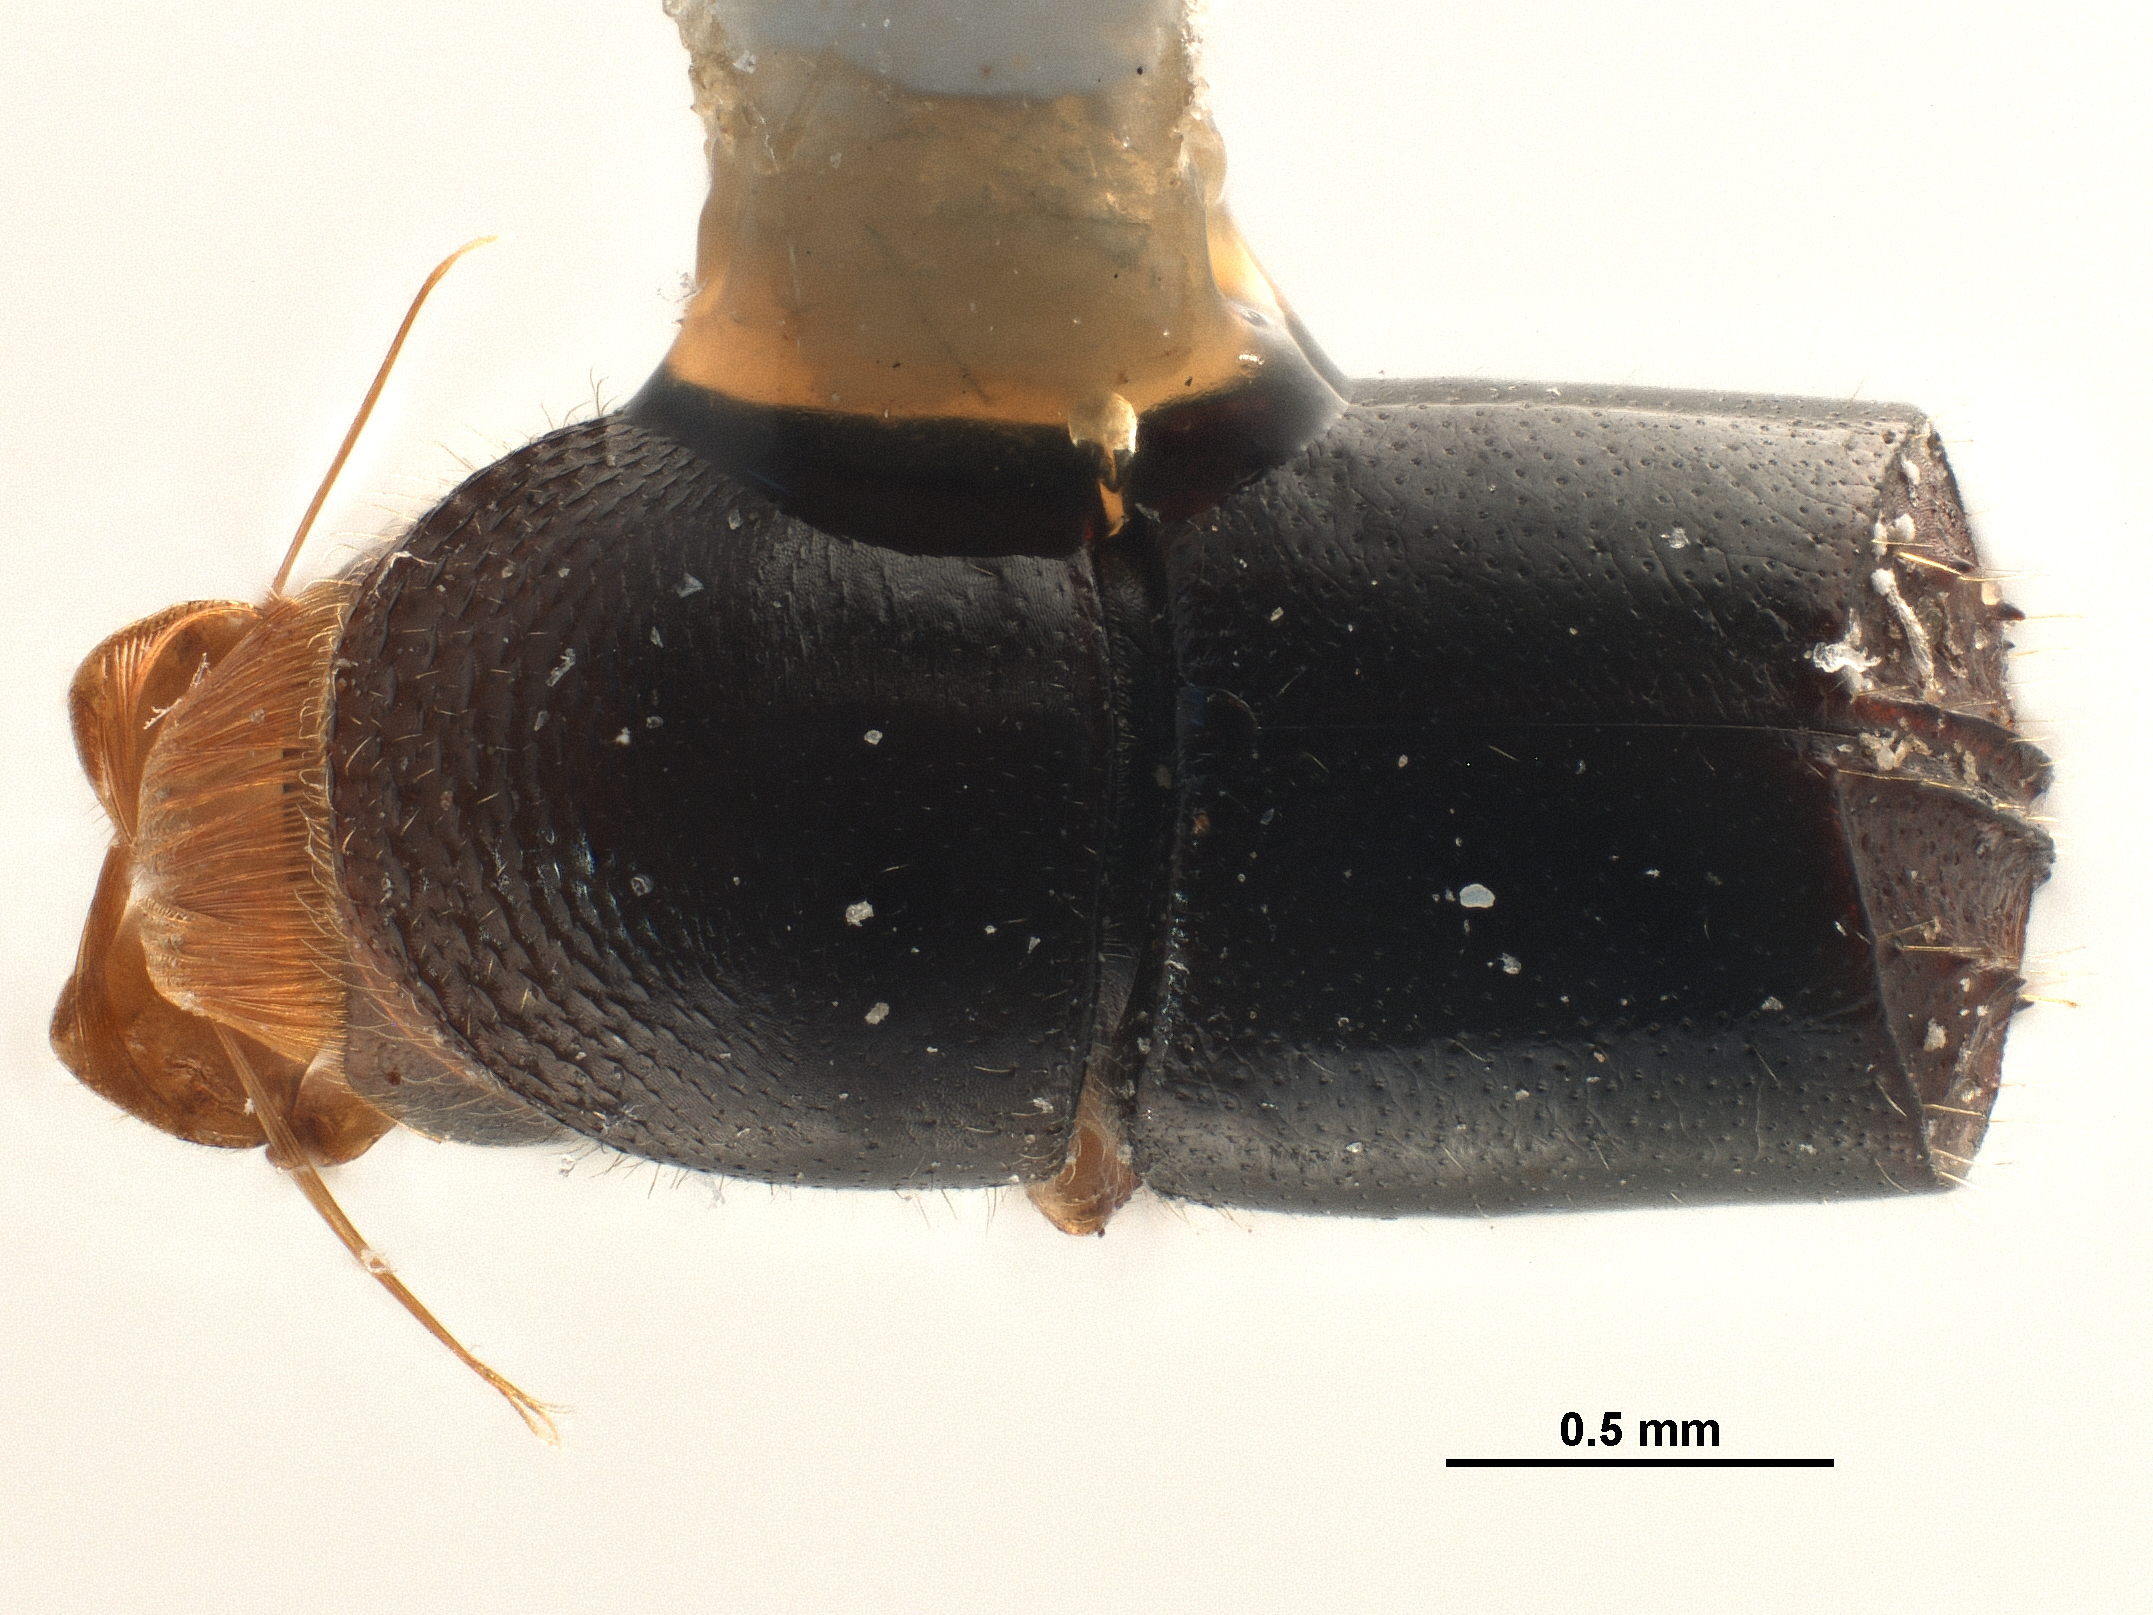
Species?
Corthylus concisus
